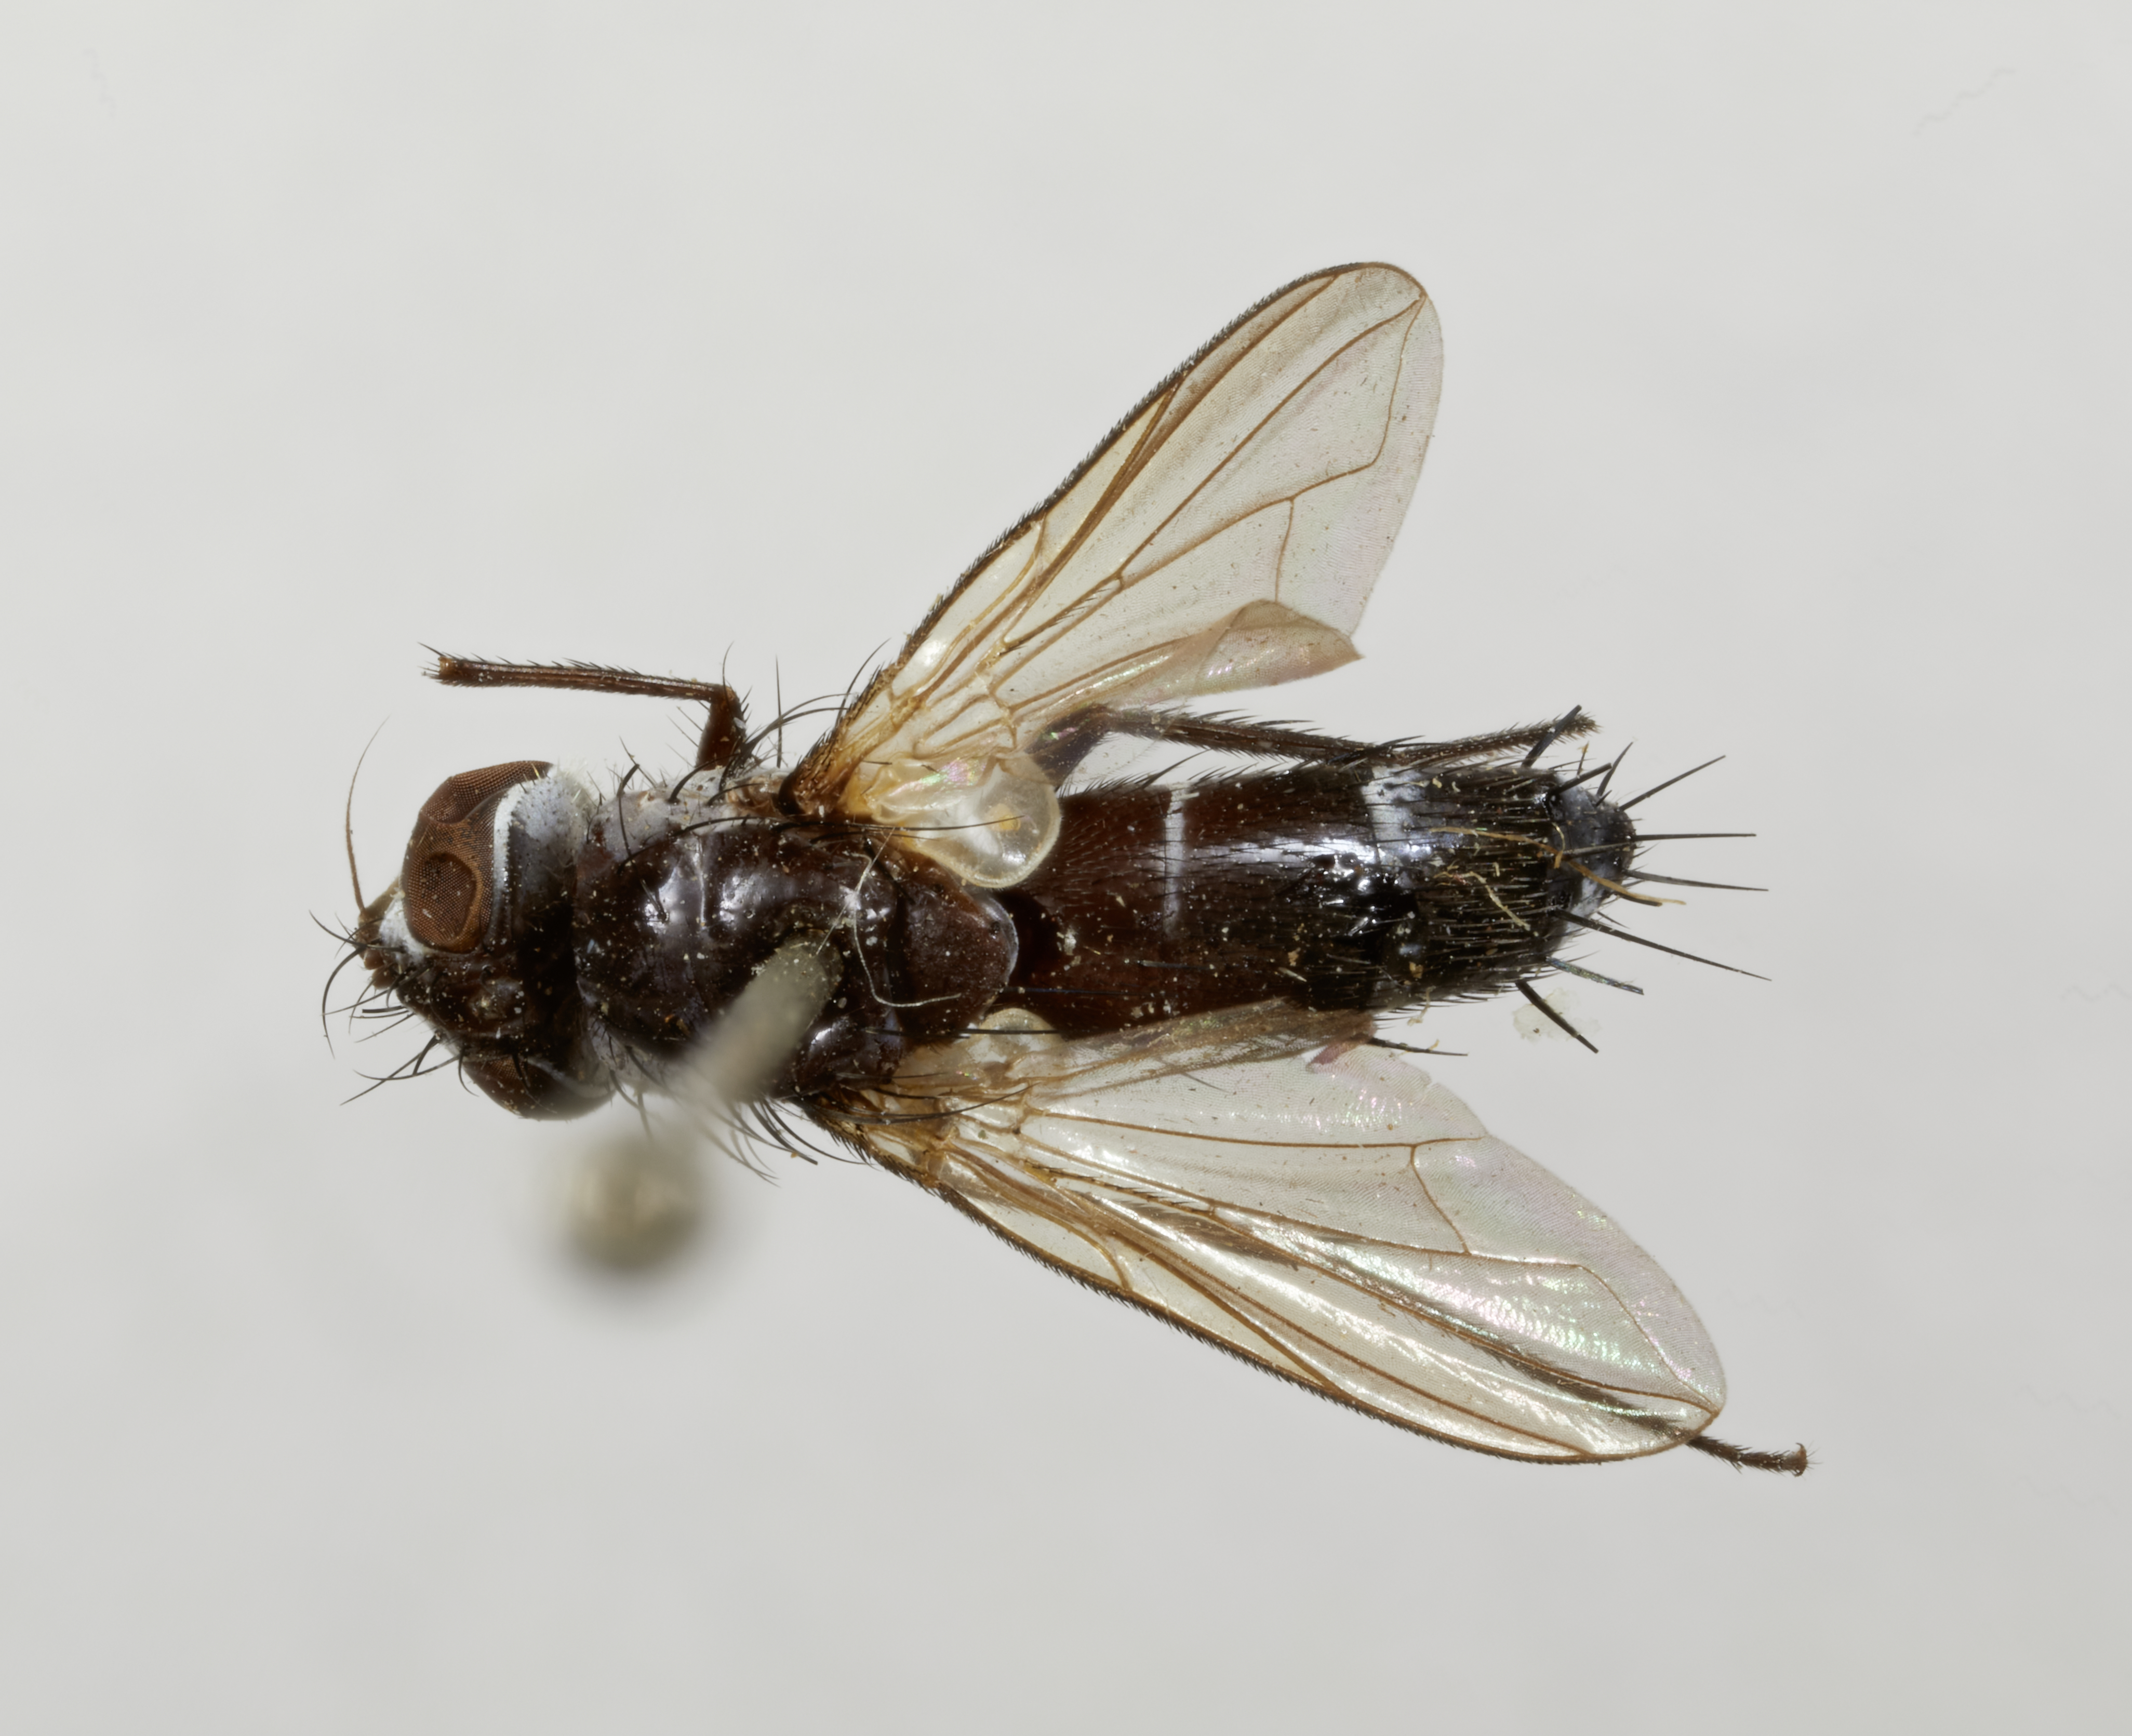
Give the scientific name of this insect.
Orilliopsis orientalis
